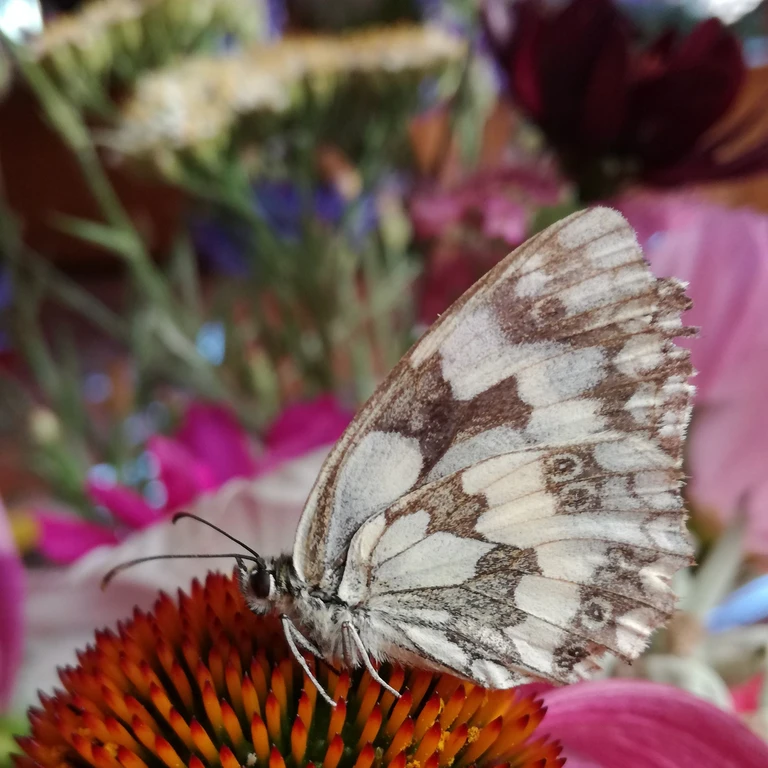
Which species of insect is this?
Melanargia galathea
